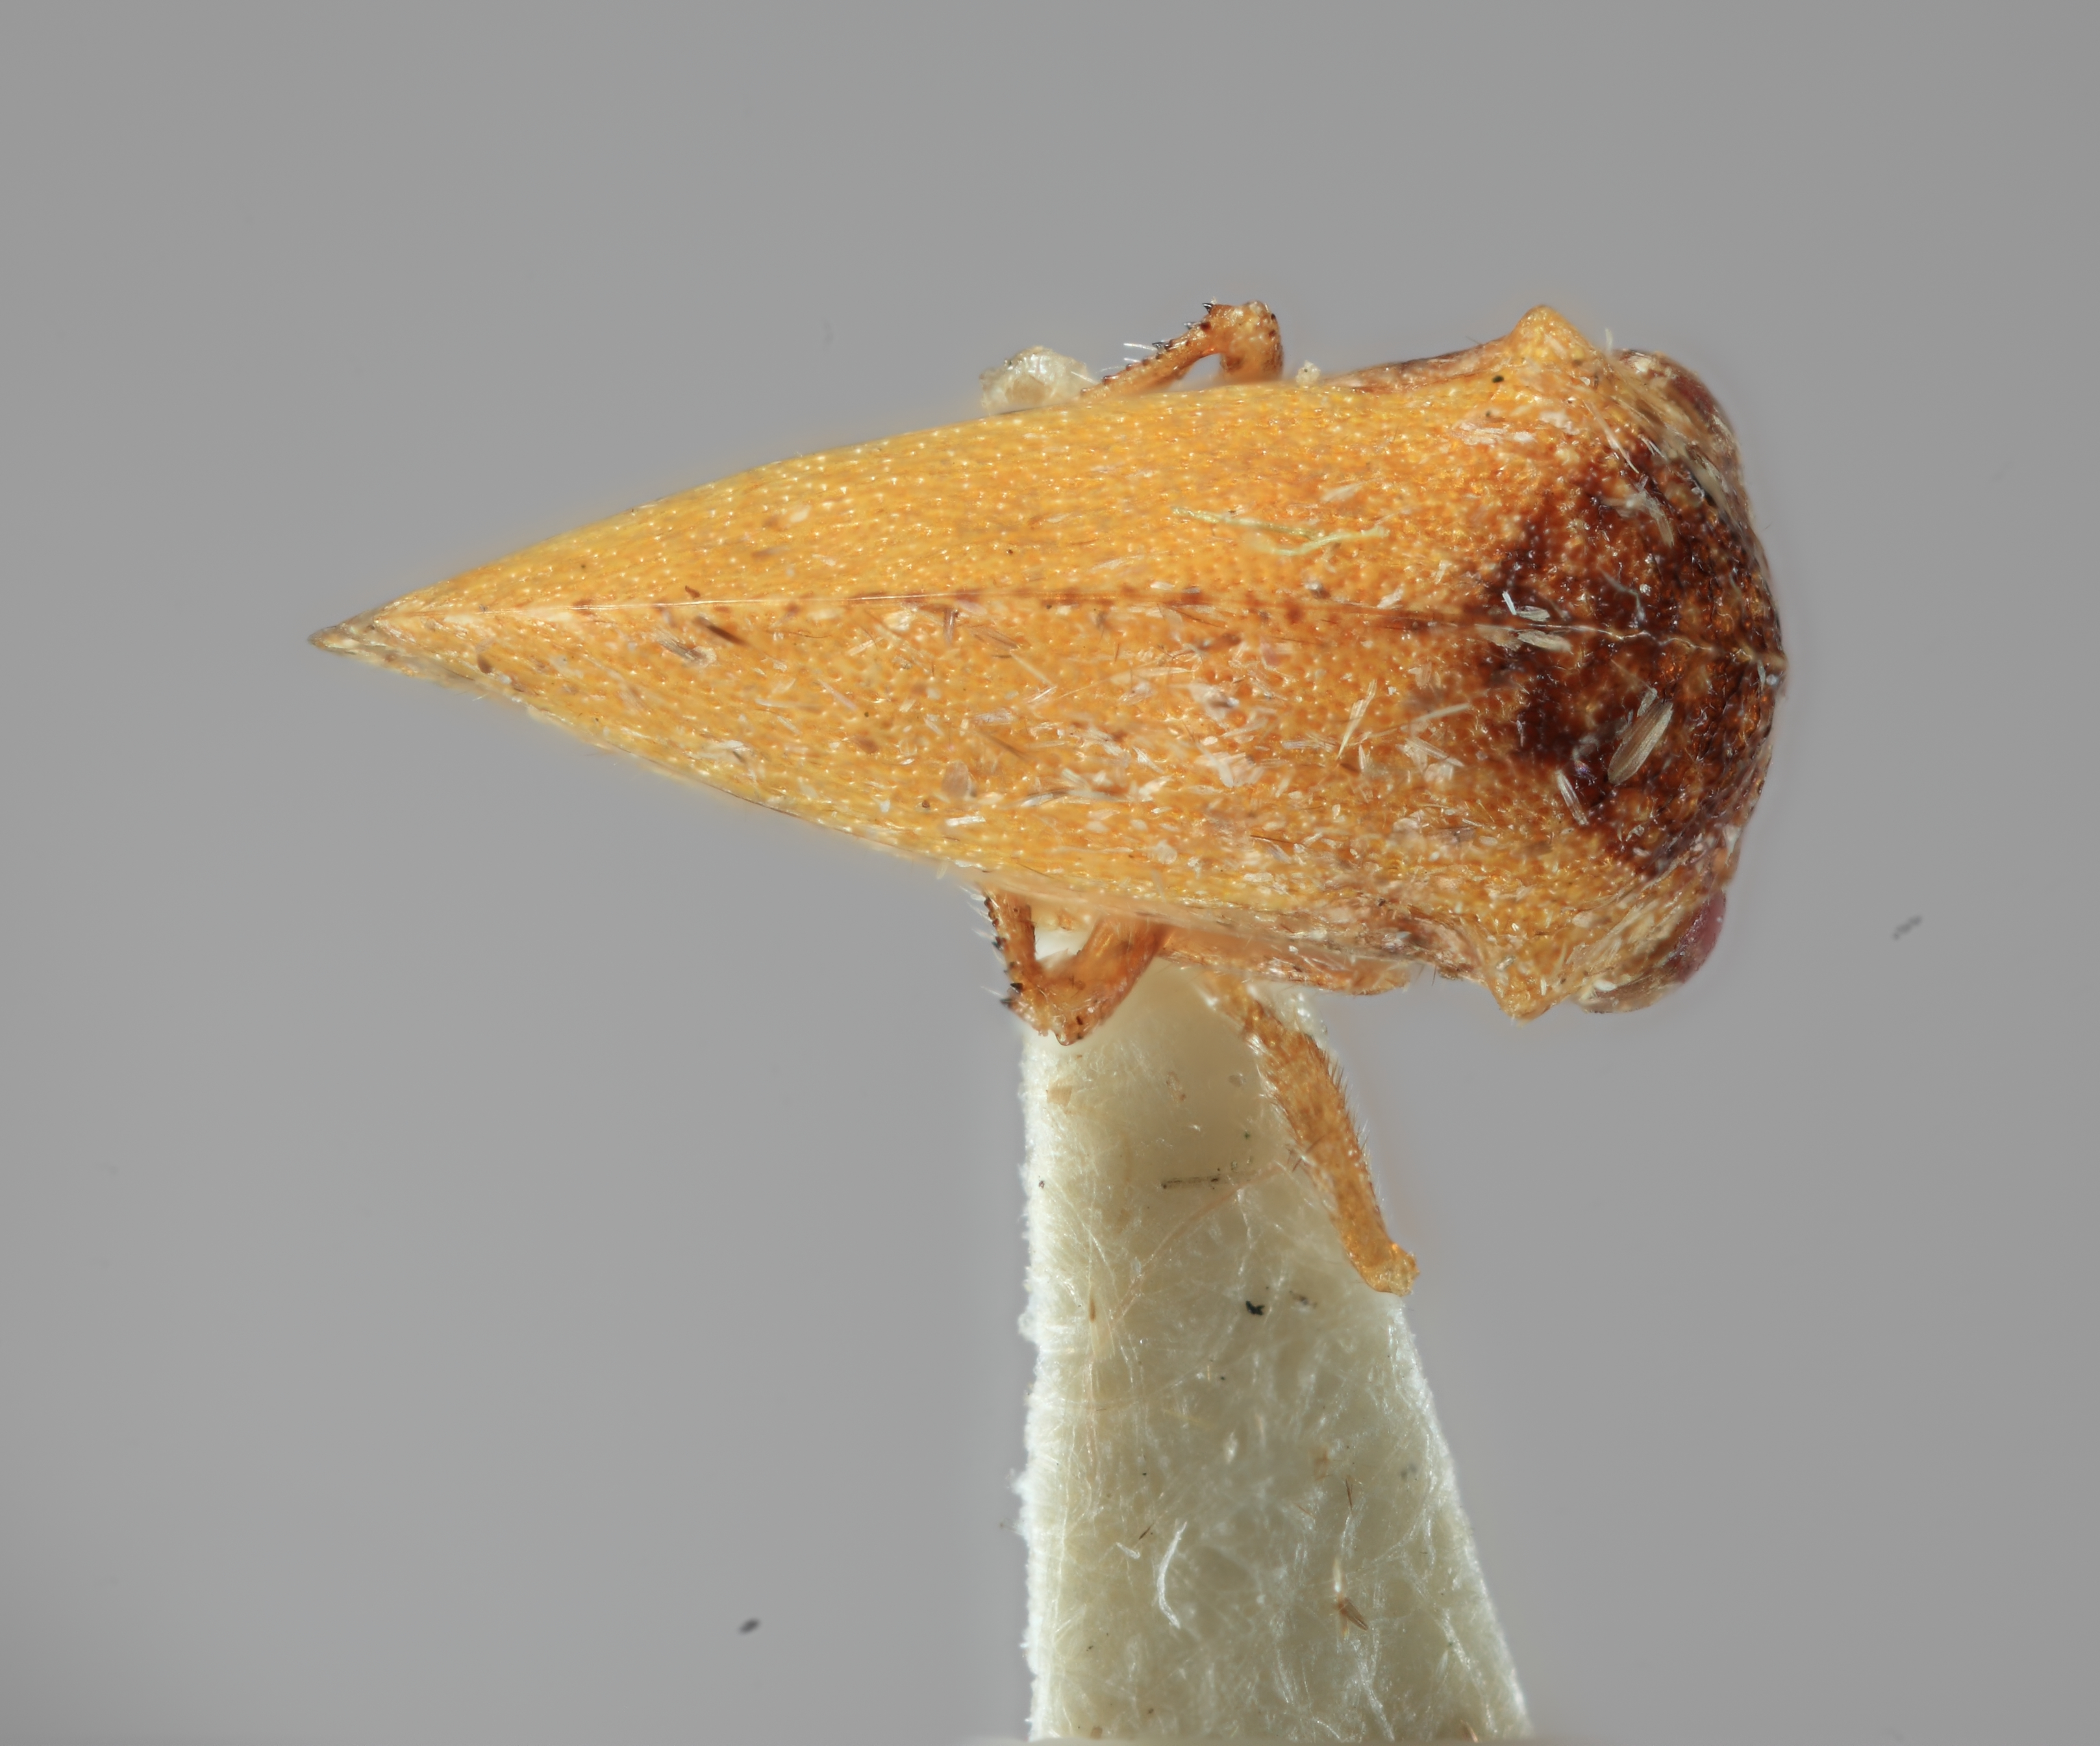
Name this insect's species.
Amastris pseudomaculata
